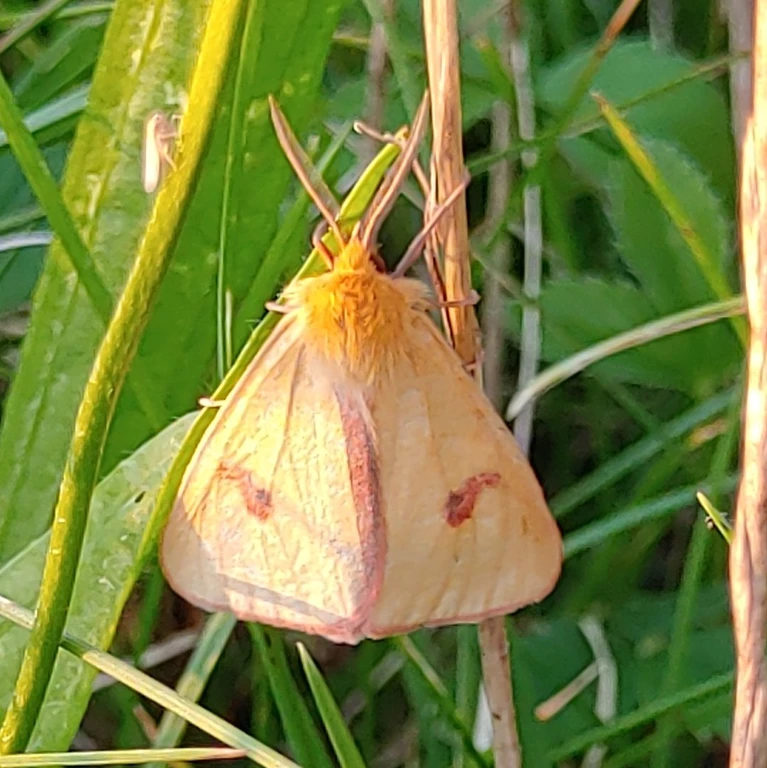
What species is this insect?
Diacrisia sannio
